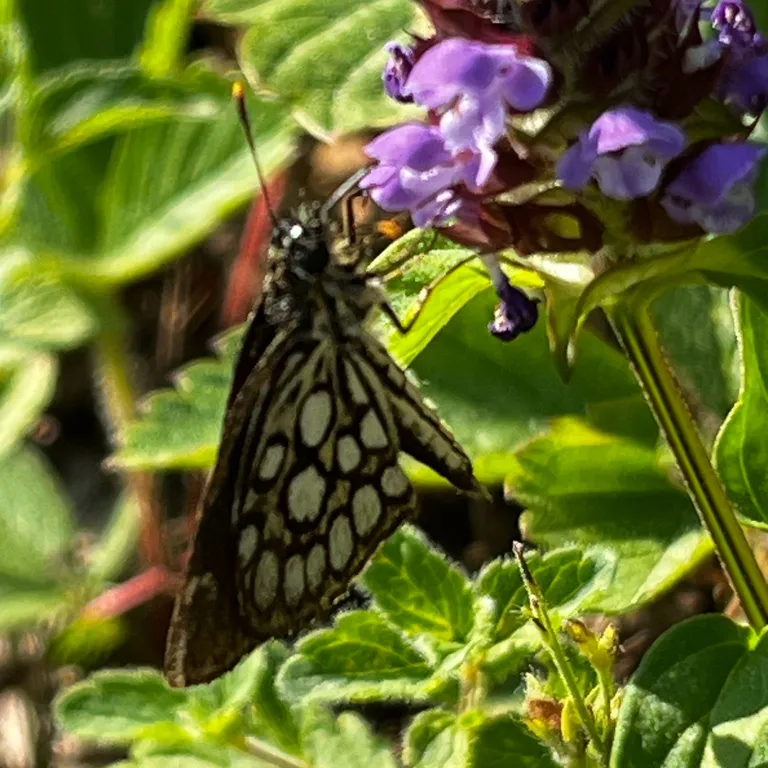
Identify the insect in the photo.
Heteropterus morpheus
